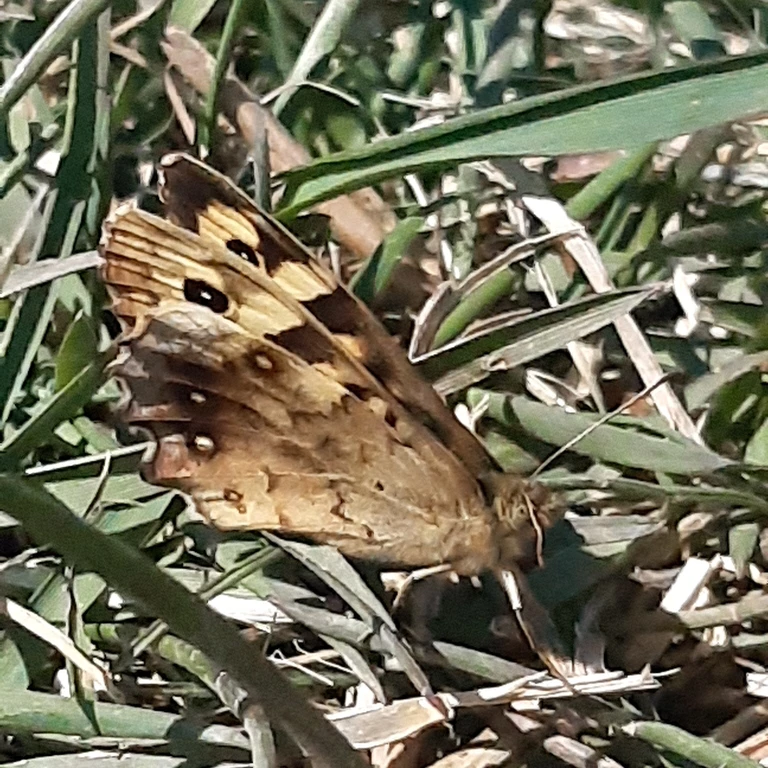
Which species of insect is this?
Pararge aegeria
